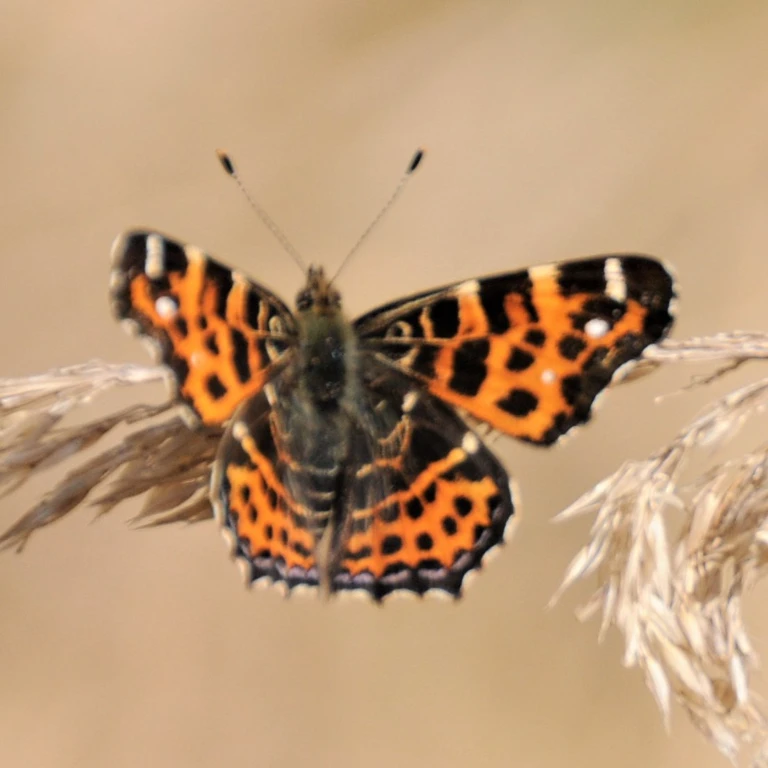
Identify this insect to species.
Araschnia levana
